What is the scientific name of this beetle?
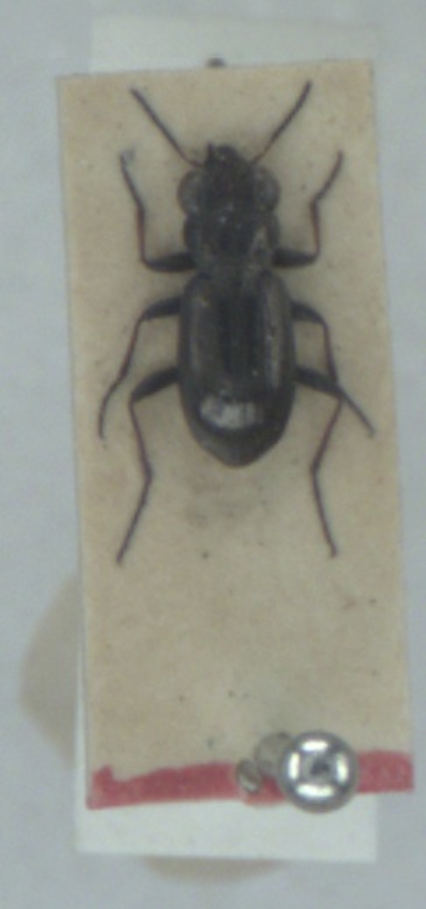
Notiophilus palustris
